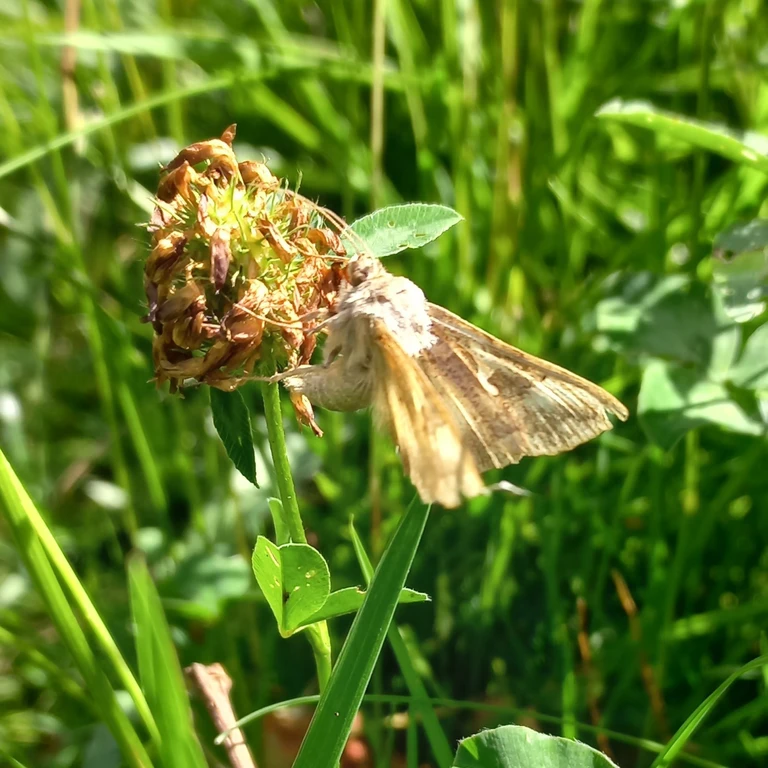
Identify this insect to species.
Autographa gamma
